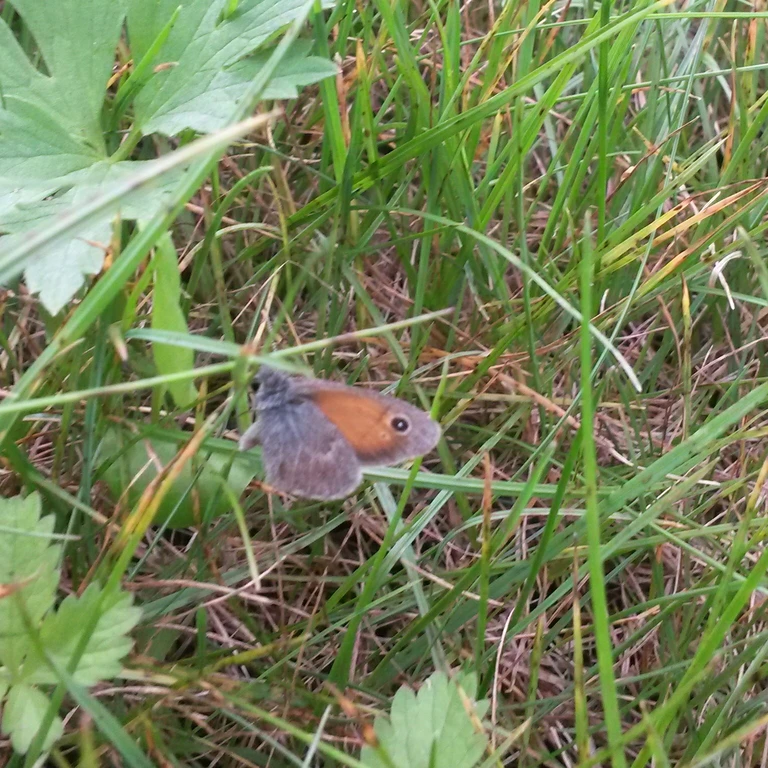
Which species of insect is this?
Coenonympha pamphilus
